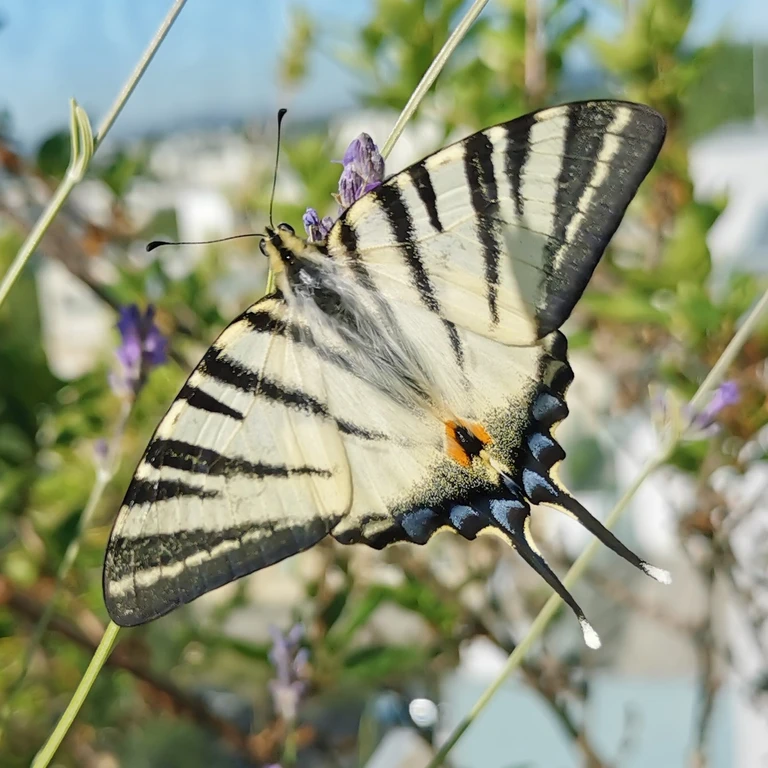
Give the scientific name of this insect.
Iphiclides podalirius
